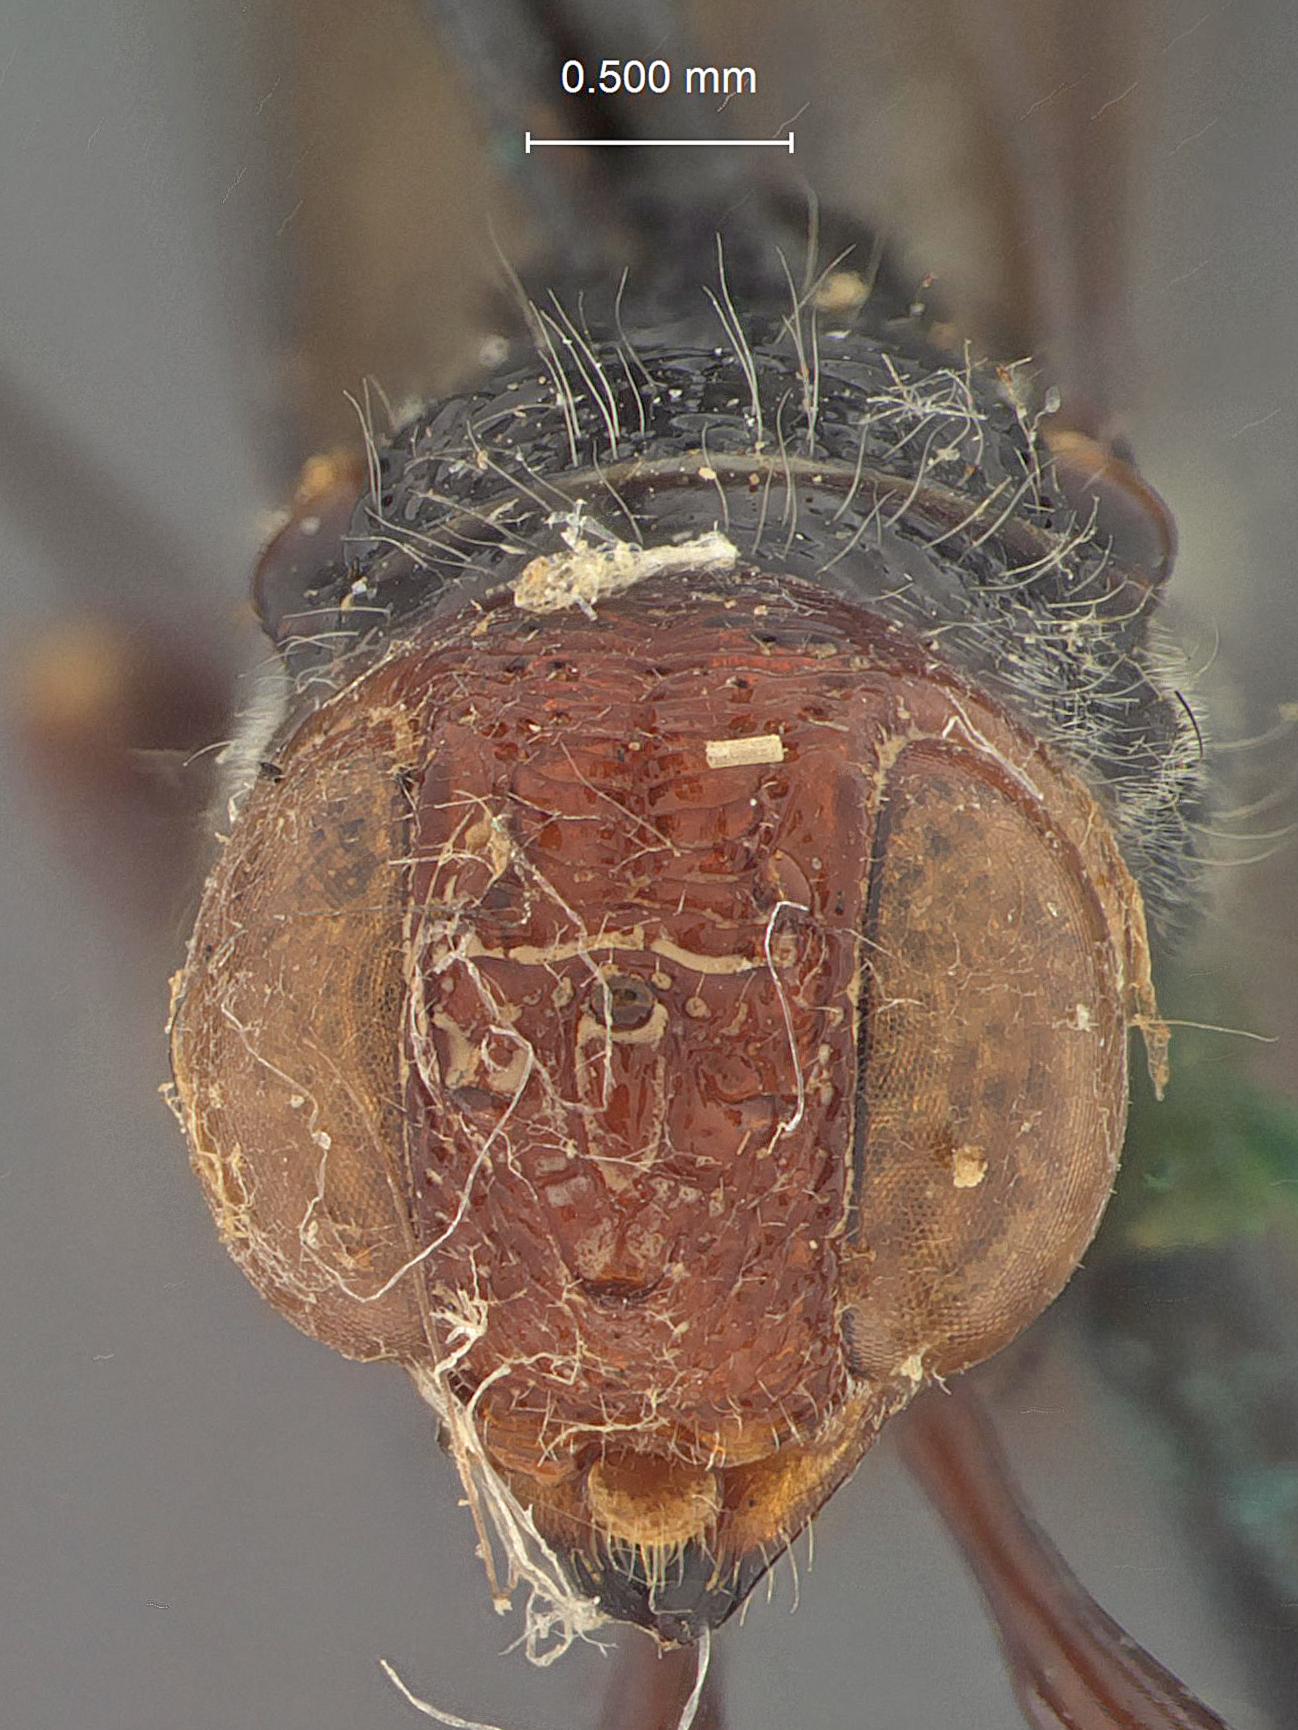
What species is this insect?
Stephanus elegans
